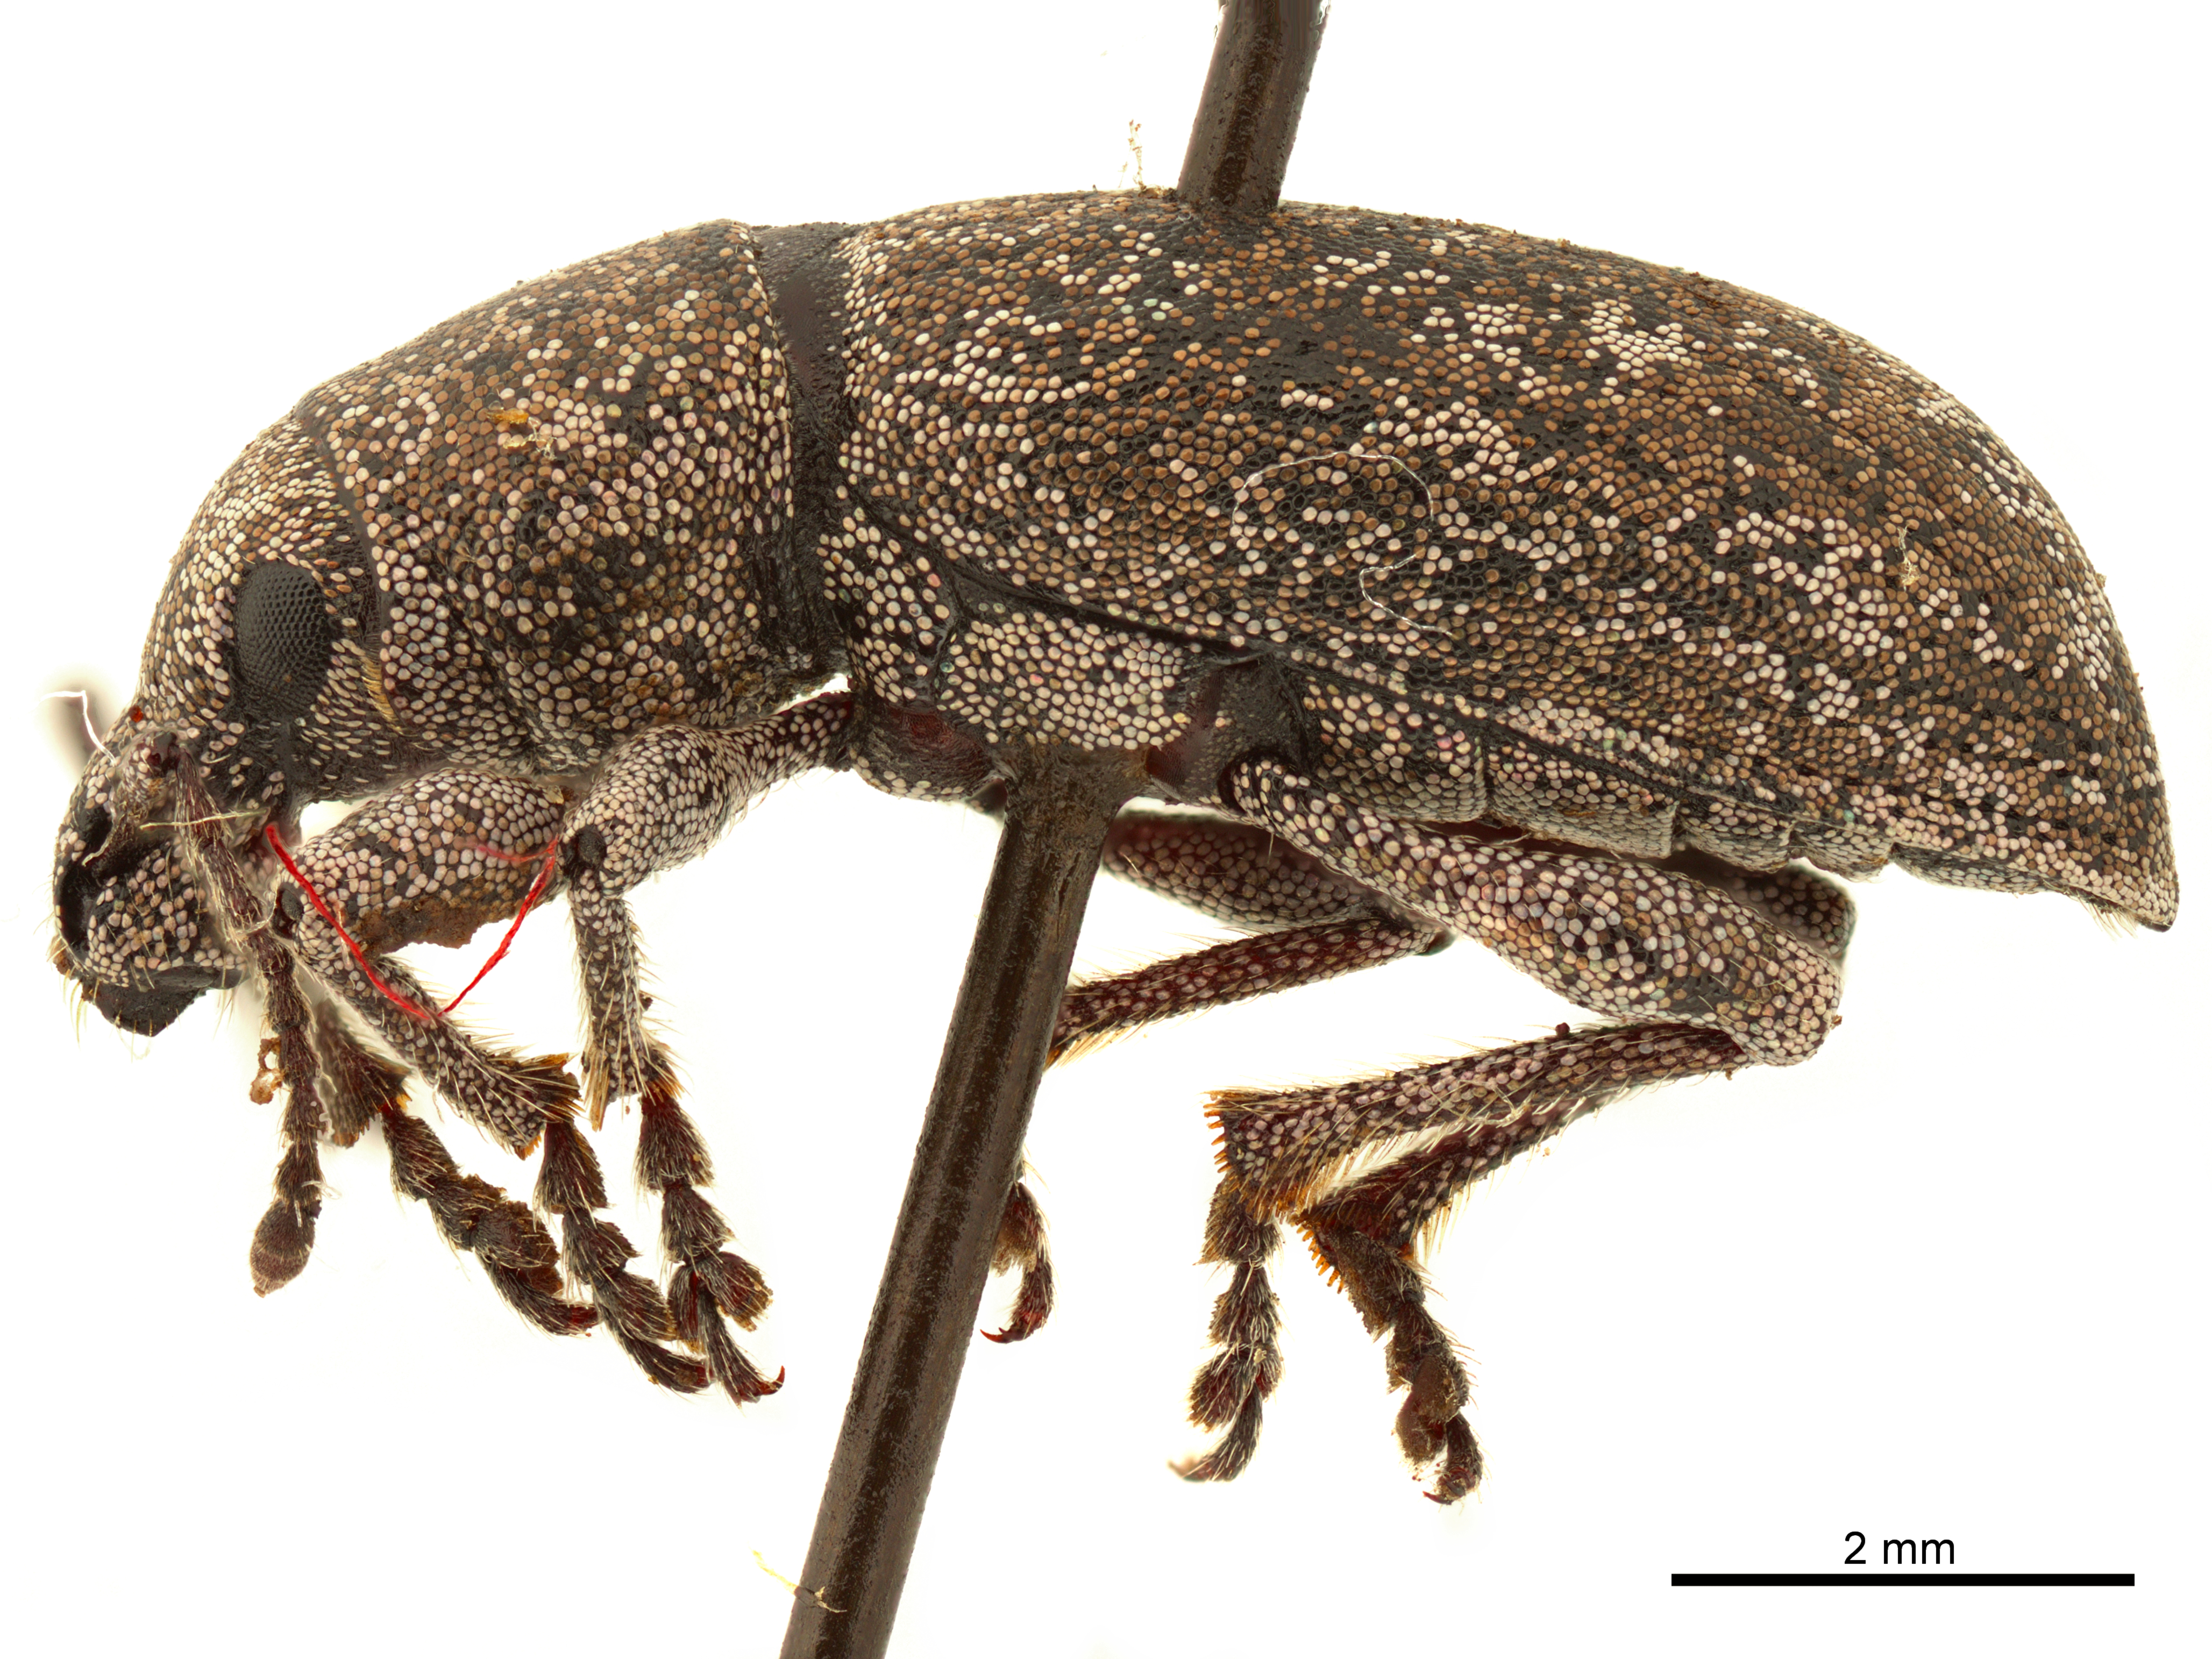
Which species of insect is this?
Orimodema protracta
